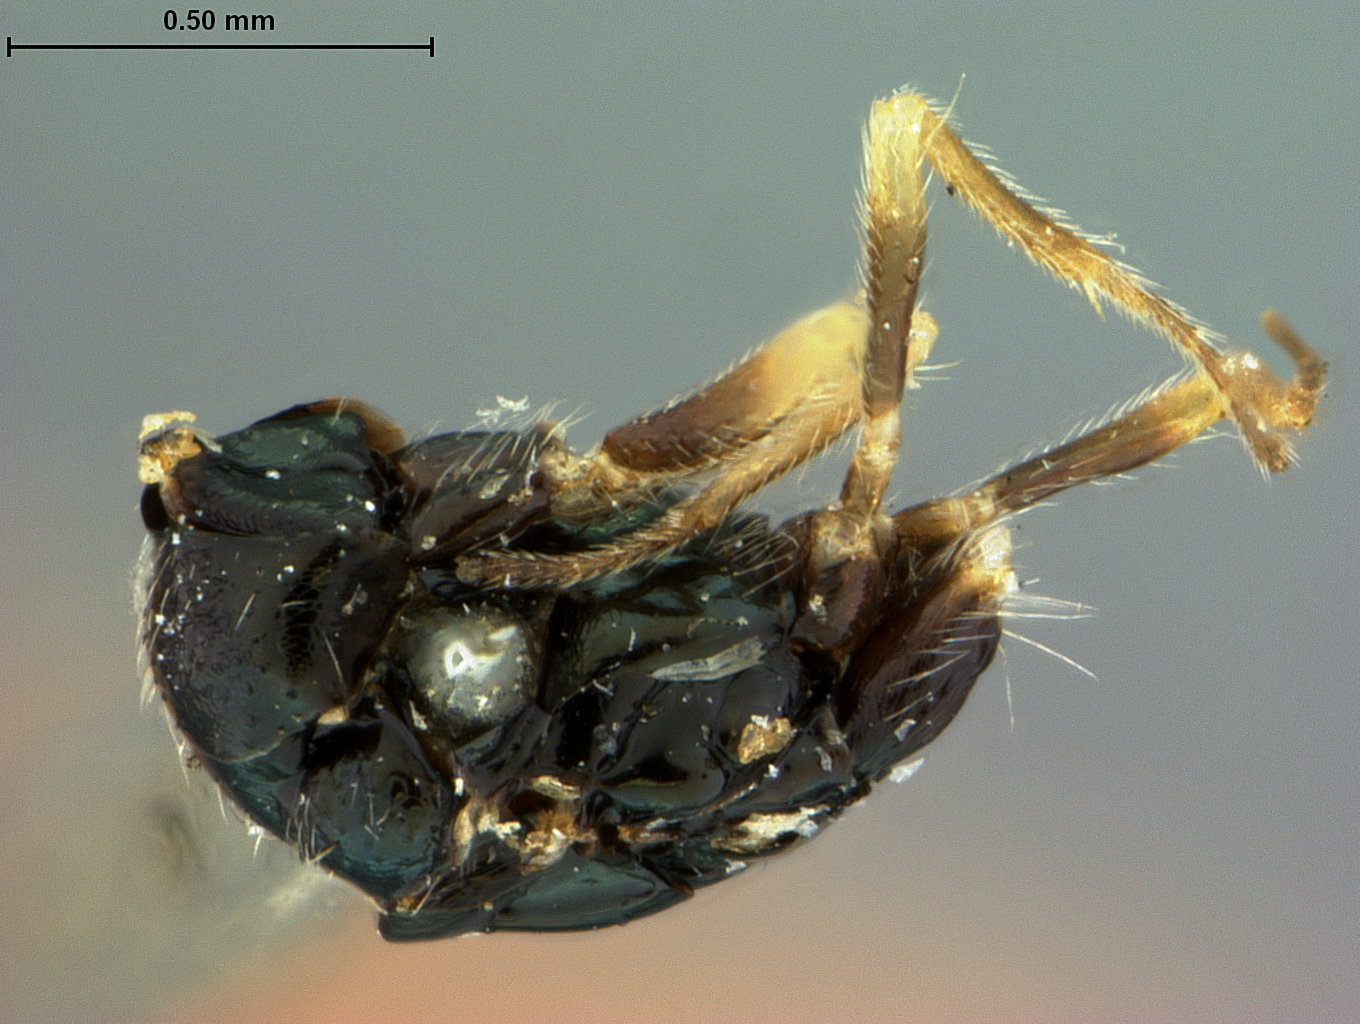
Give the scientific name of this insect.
Elachistus glacialis
